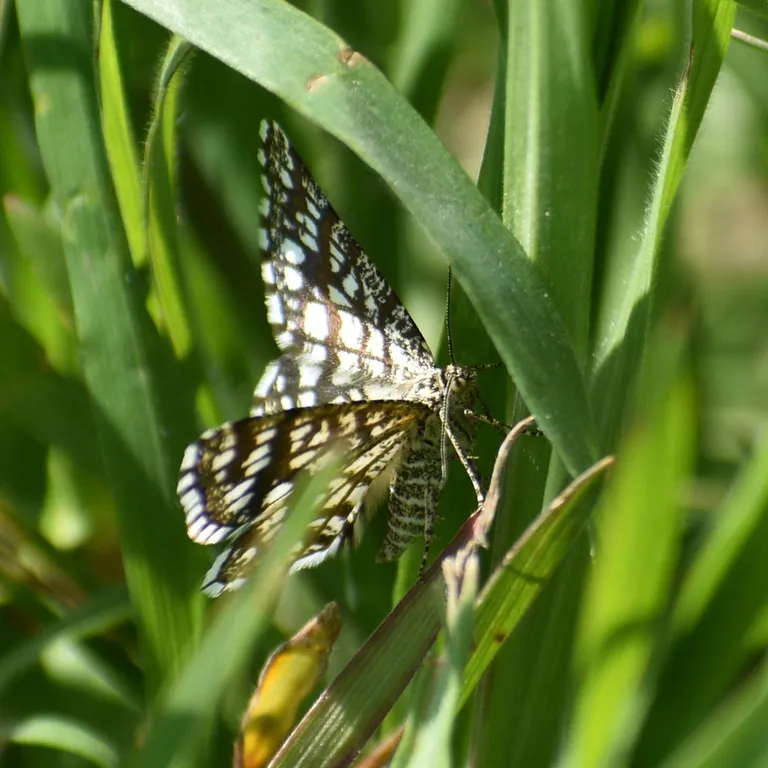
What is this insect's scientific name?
Chiasmia clathrata
